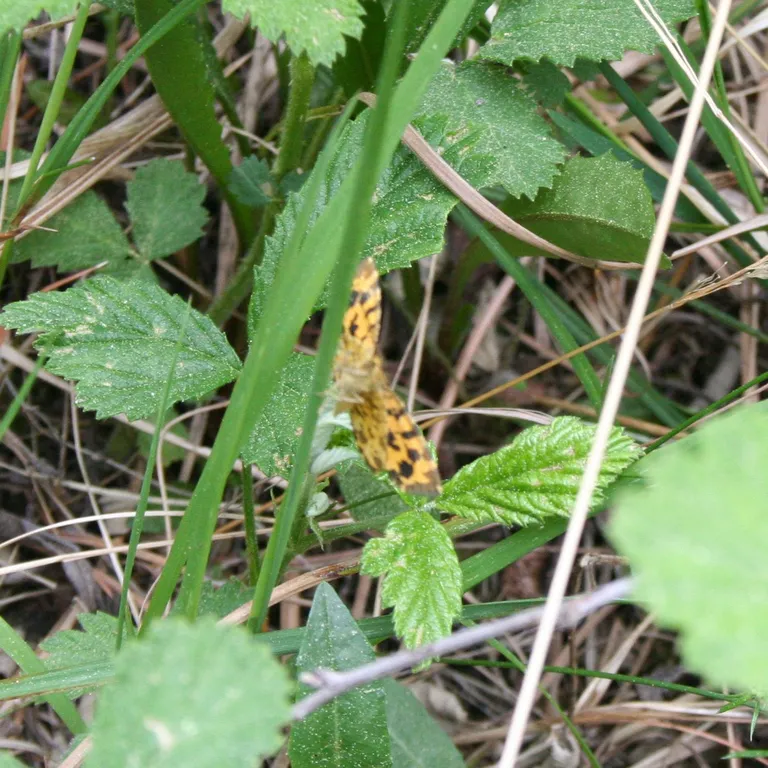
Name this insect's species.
Pseudopanthera macularia
